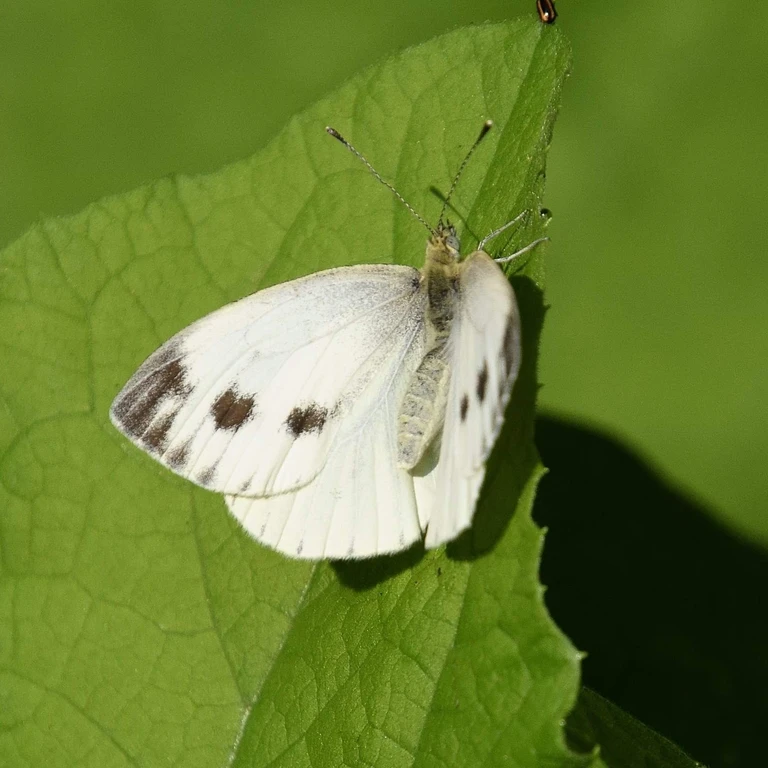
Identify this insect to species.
Pieris napi
